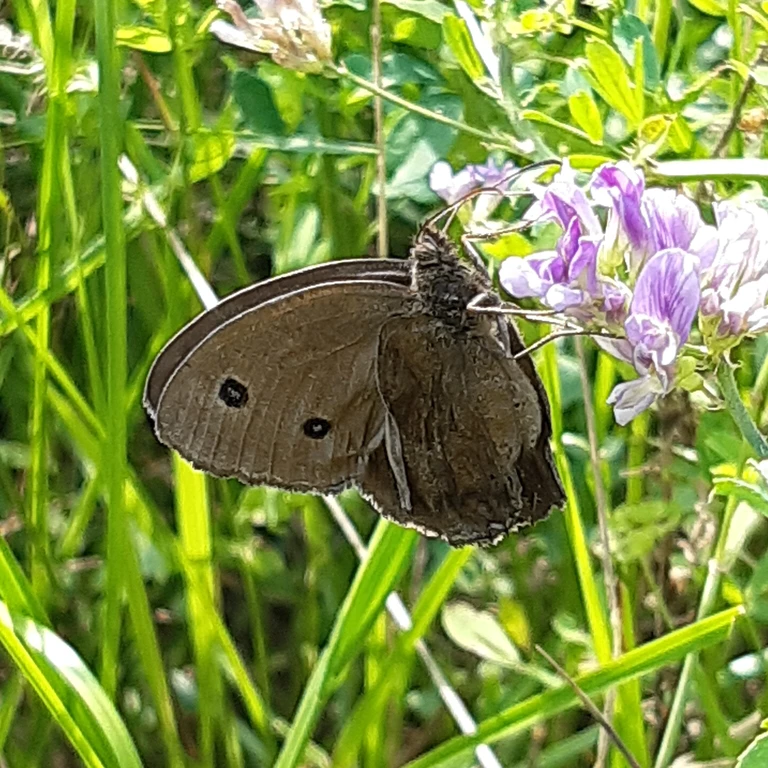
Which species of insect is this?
Minois dryas
